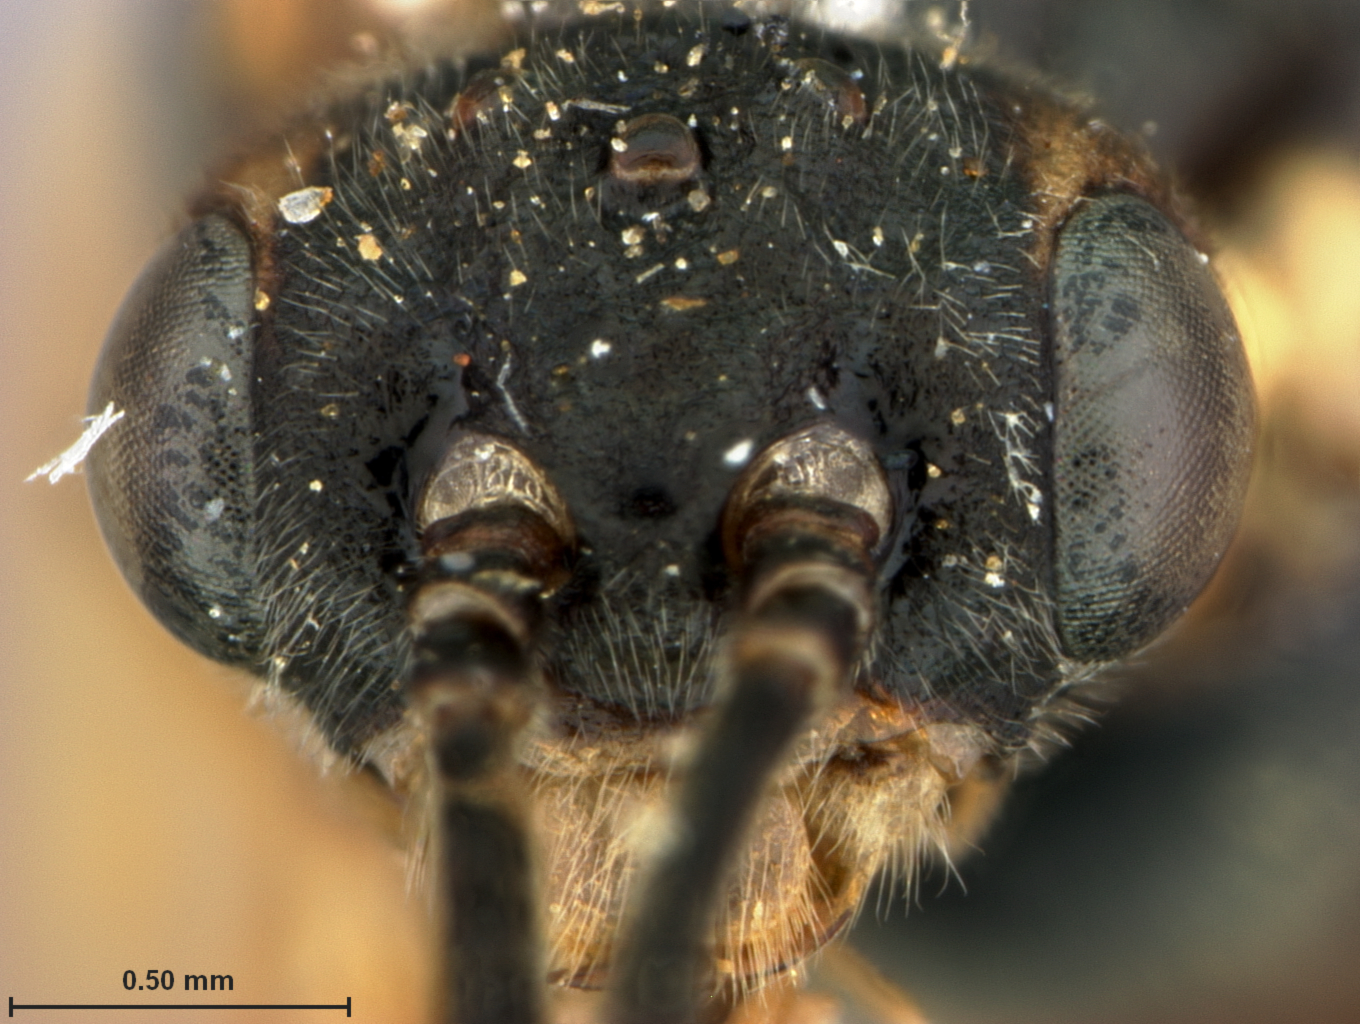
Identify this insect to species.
Pristiphora bucoda
